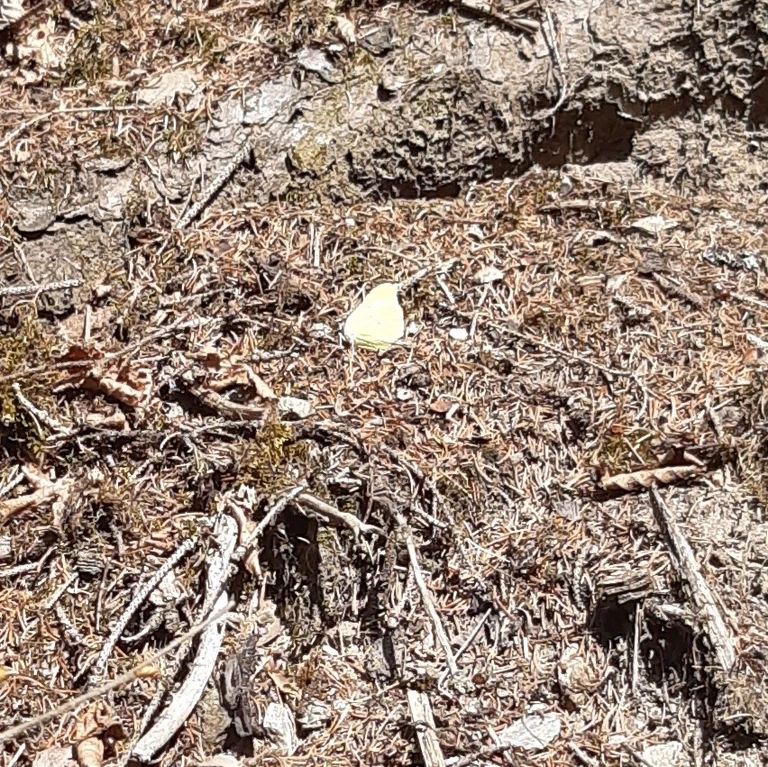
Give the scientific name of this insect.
Gonepteryx rhamni
